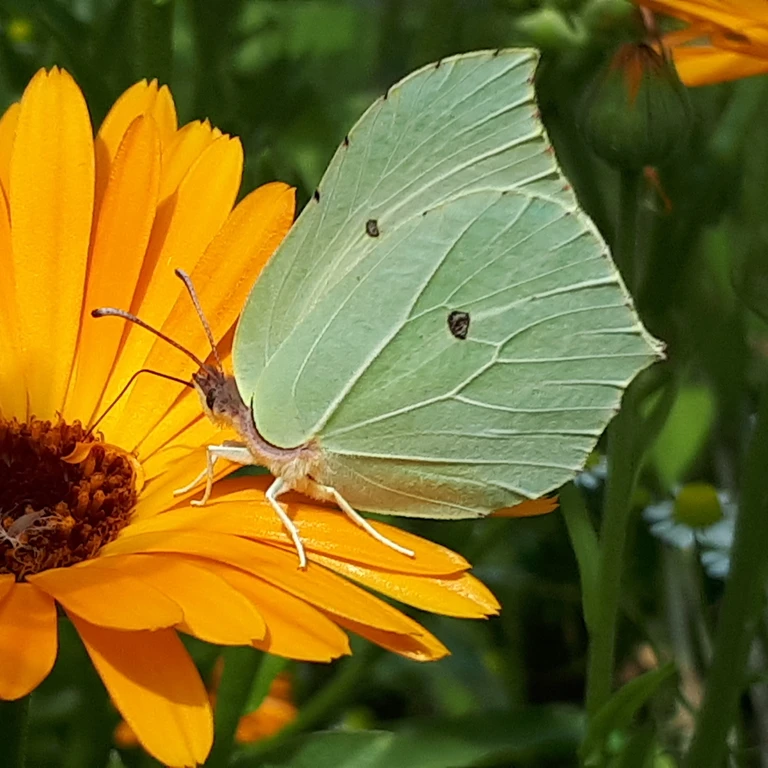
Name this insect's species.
Gonepteryx rhamni
